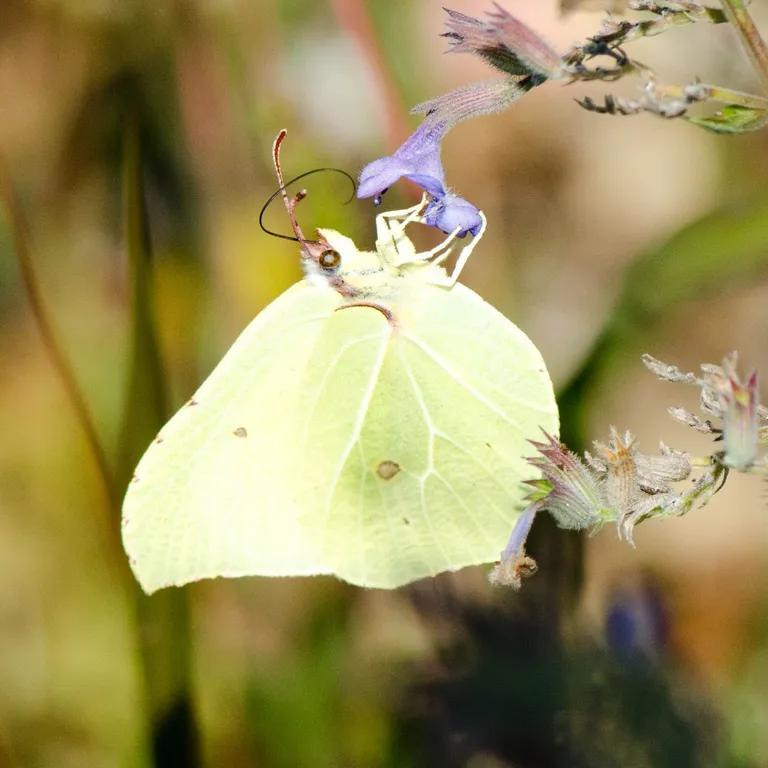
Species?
Gonepteryx rhamni
